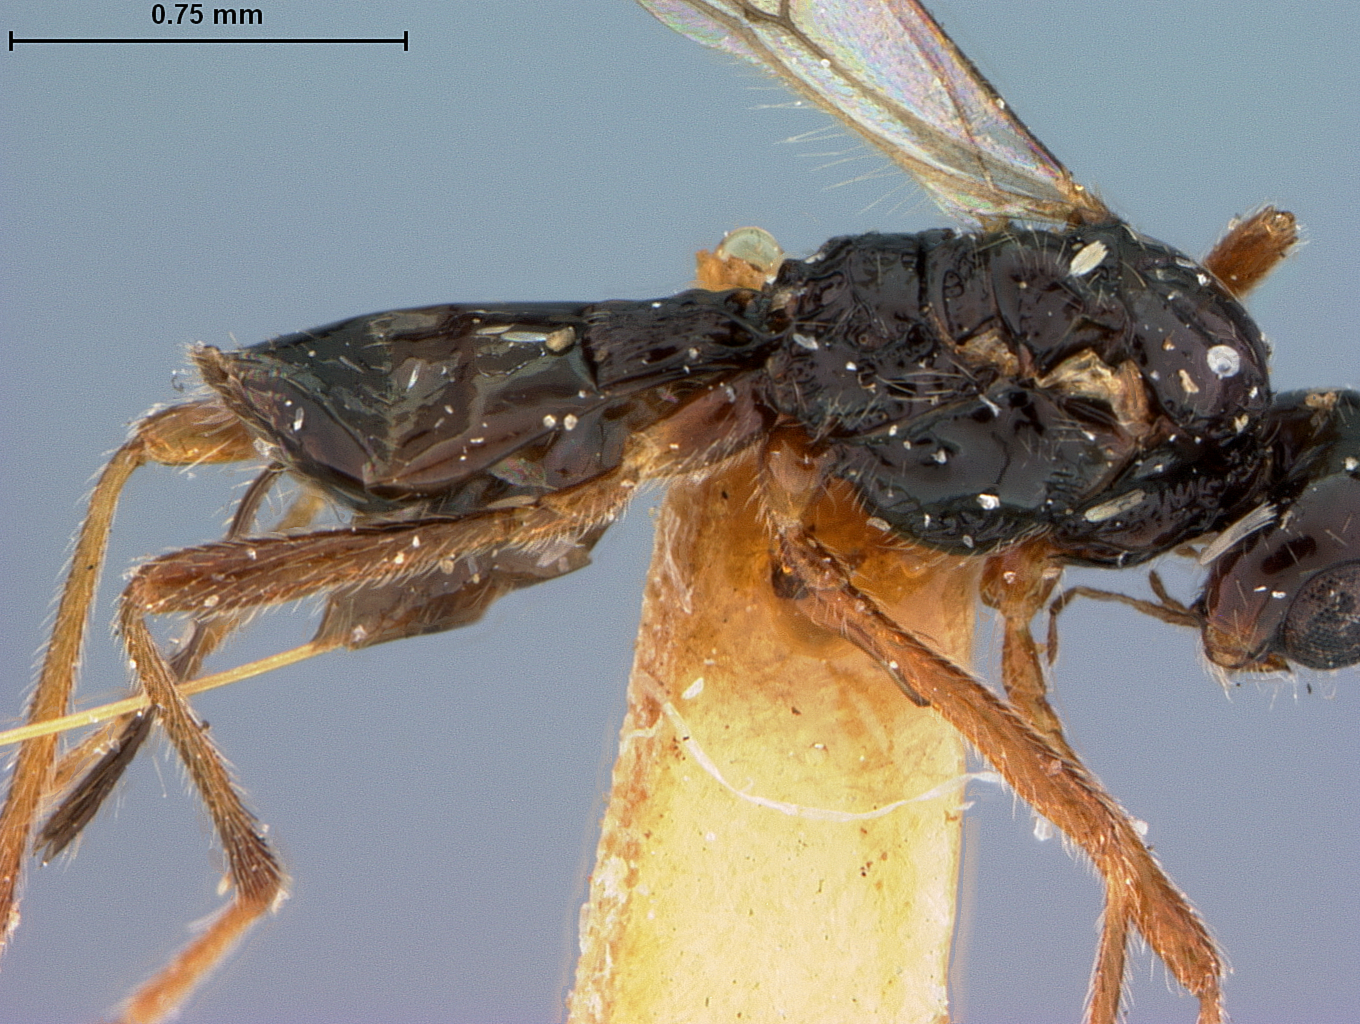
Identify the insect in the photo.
Phaenocarpa reticulata
